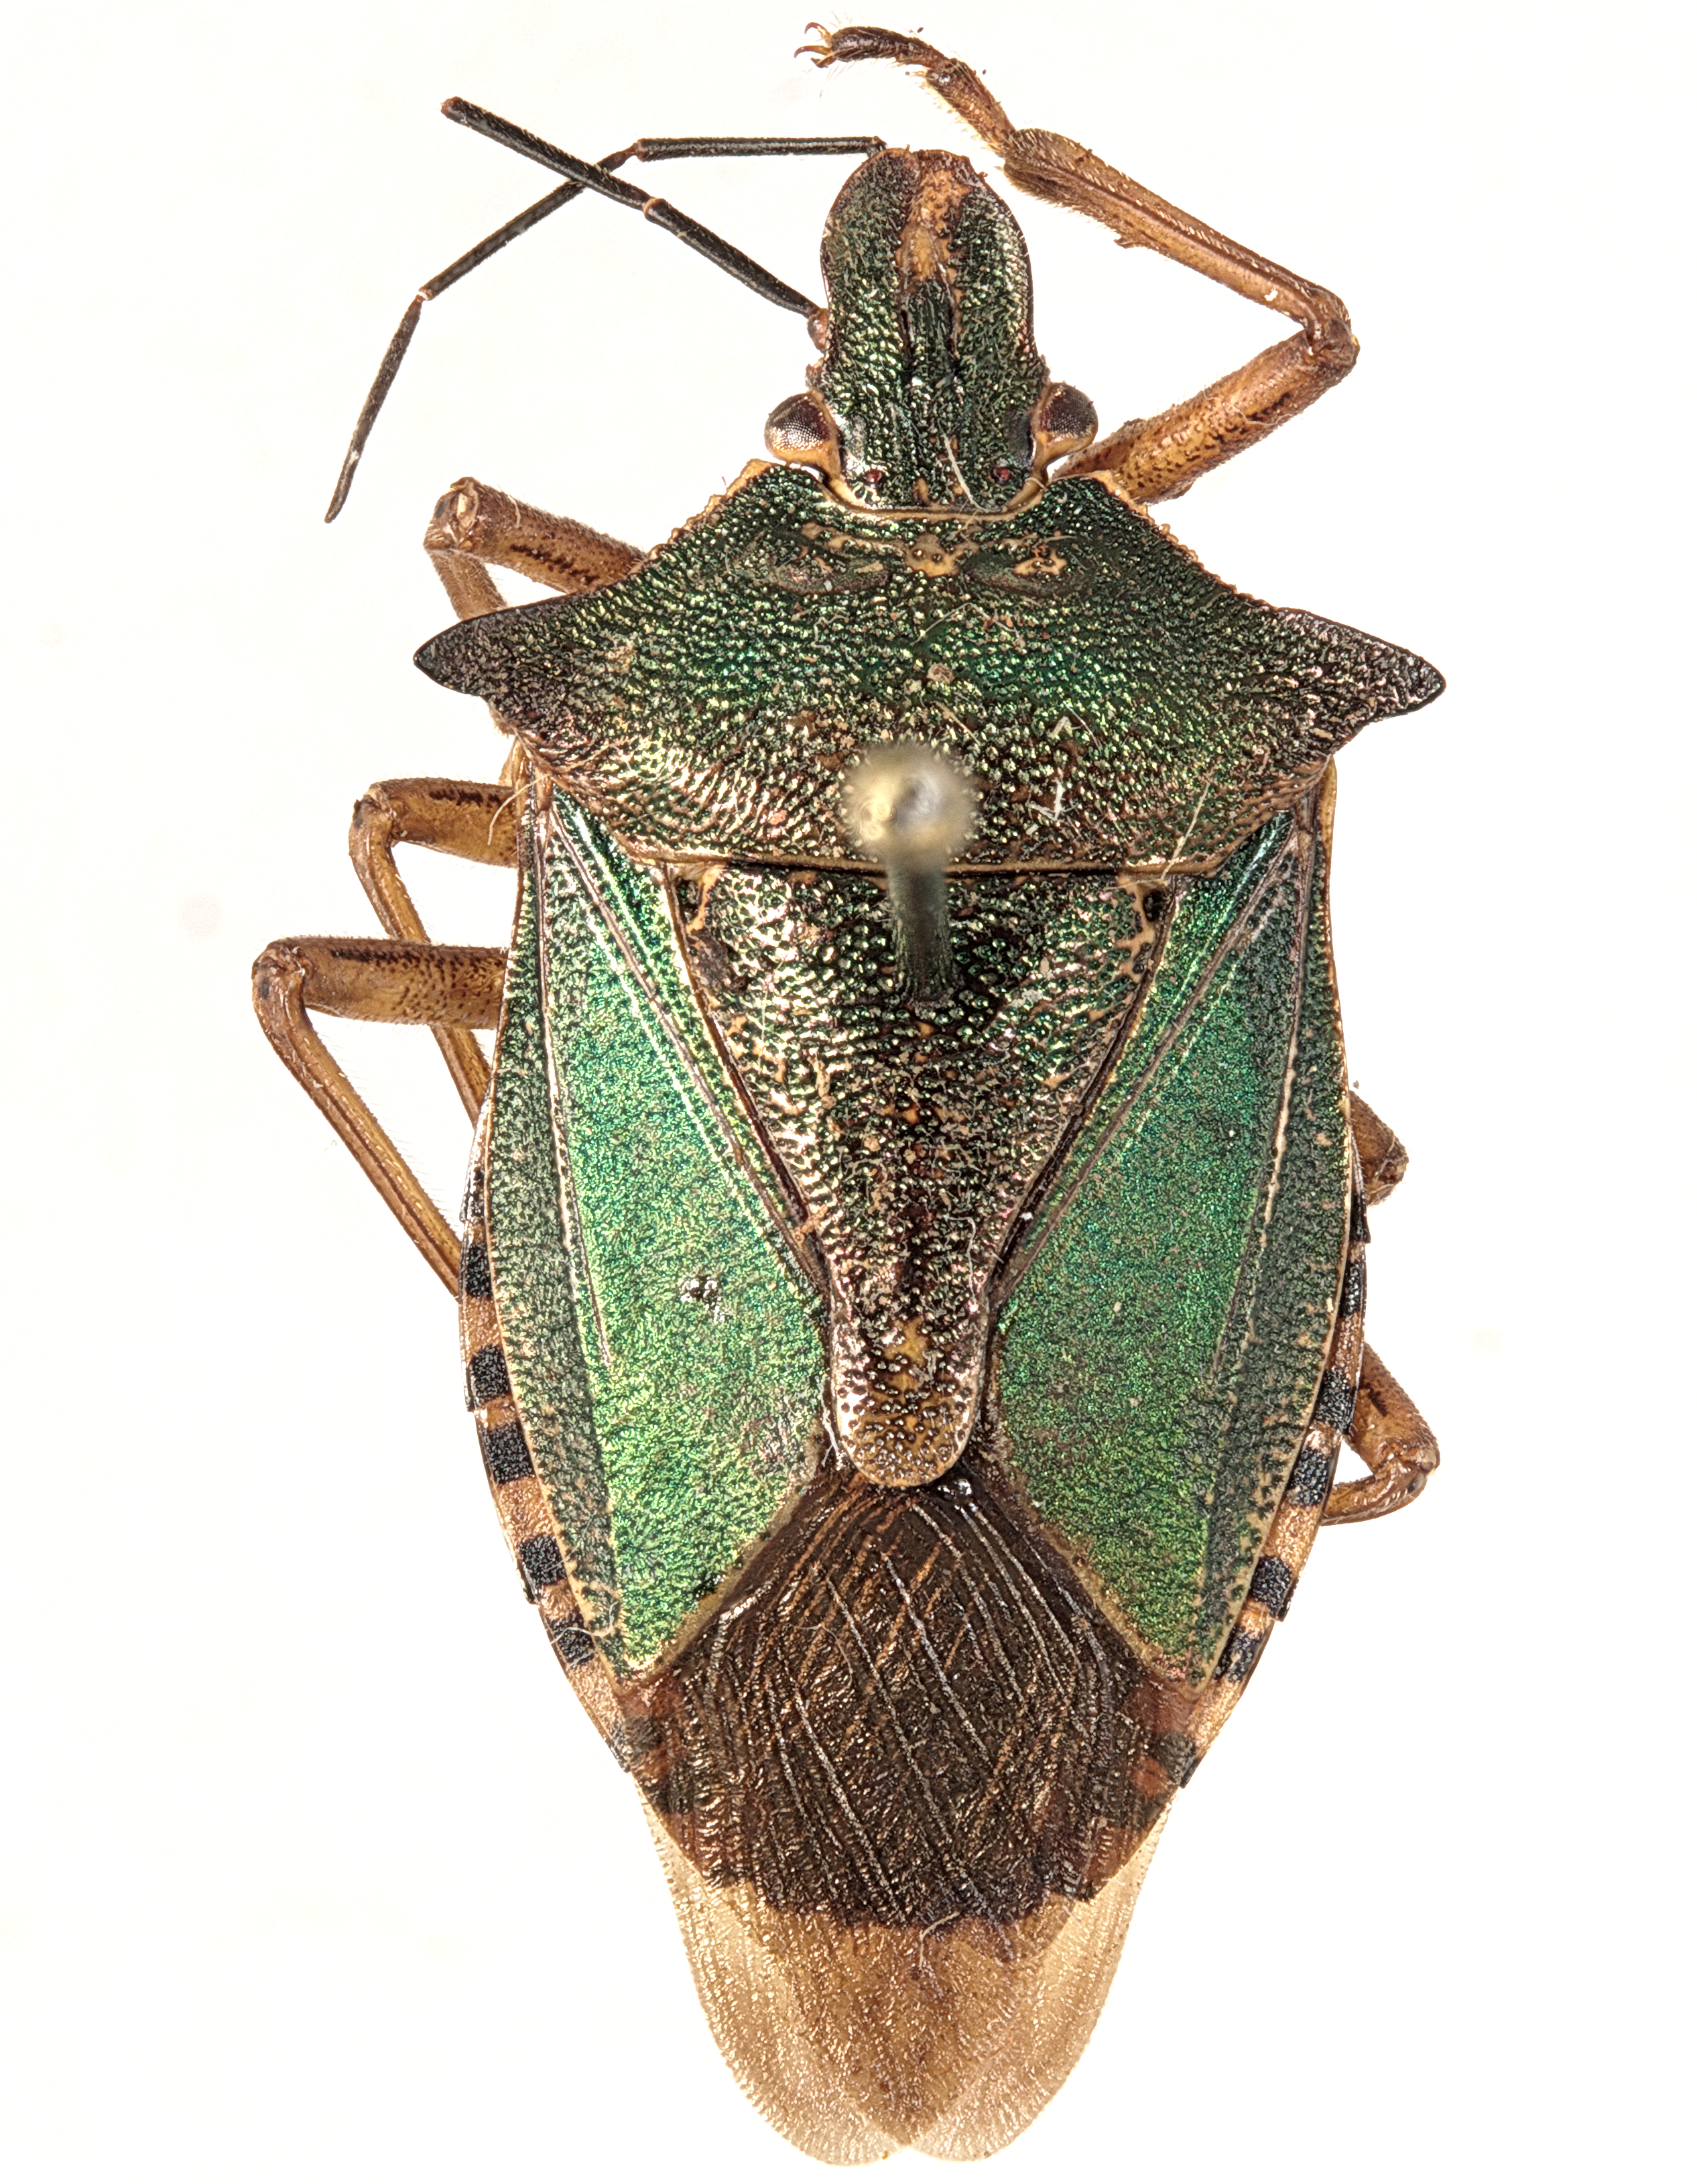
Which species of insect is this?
Dinorhynchus dybowskyi
